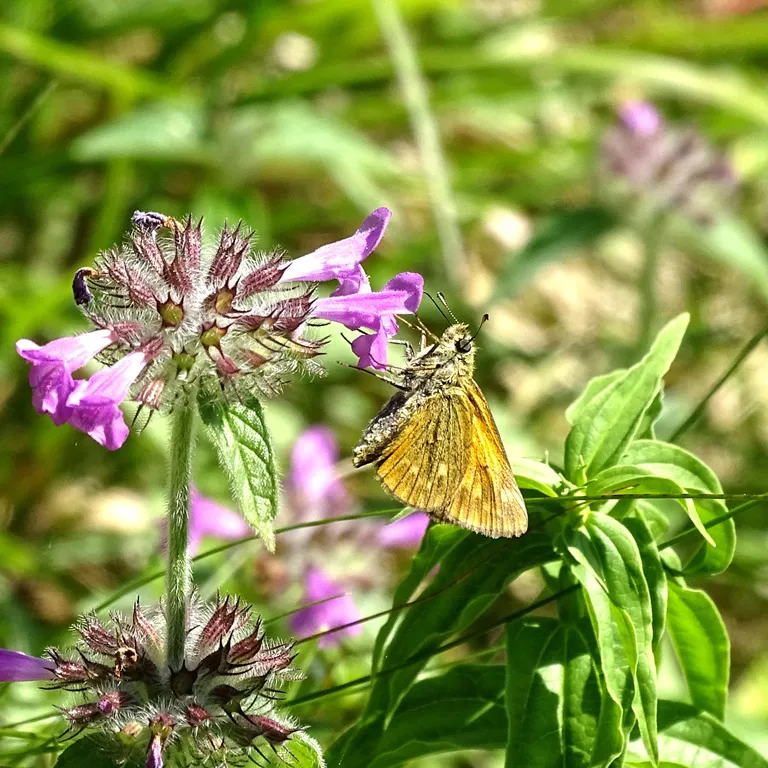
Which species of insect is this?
Ochlodes sylvanus (also Ochlodes venata)
